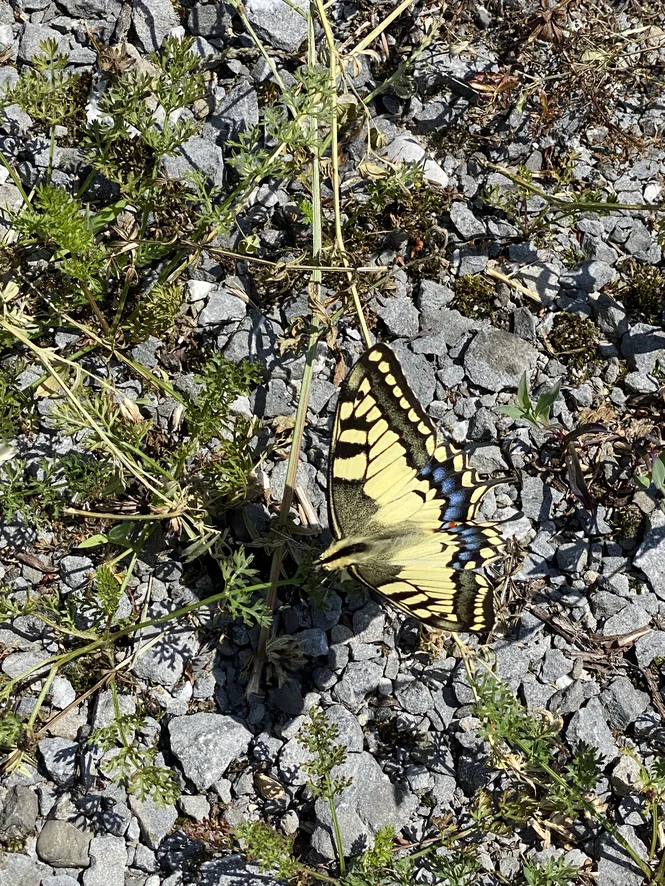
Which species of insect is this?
Papilio machaon
